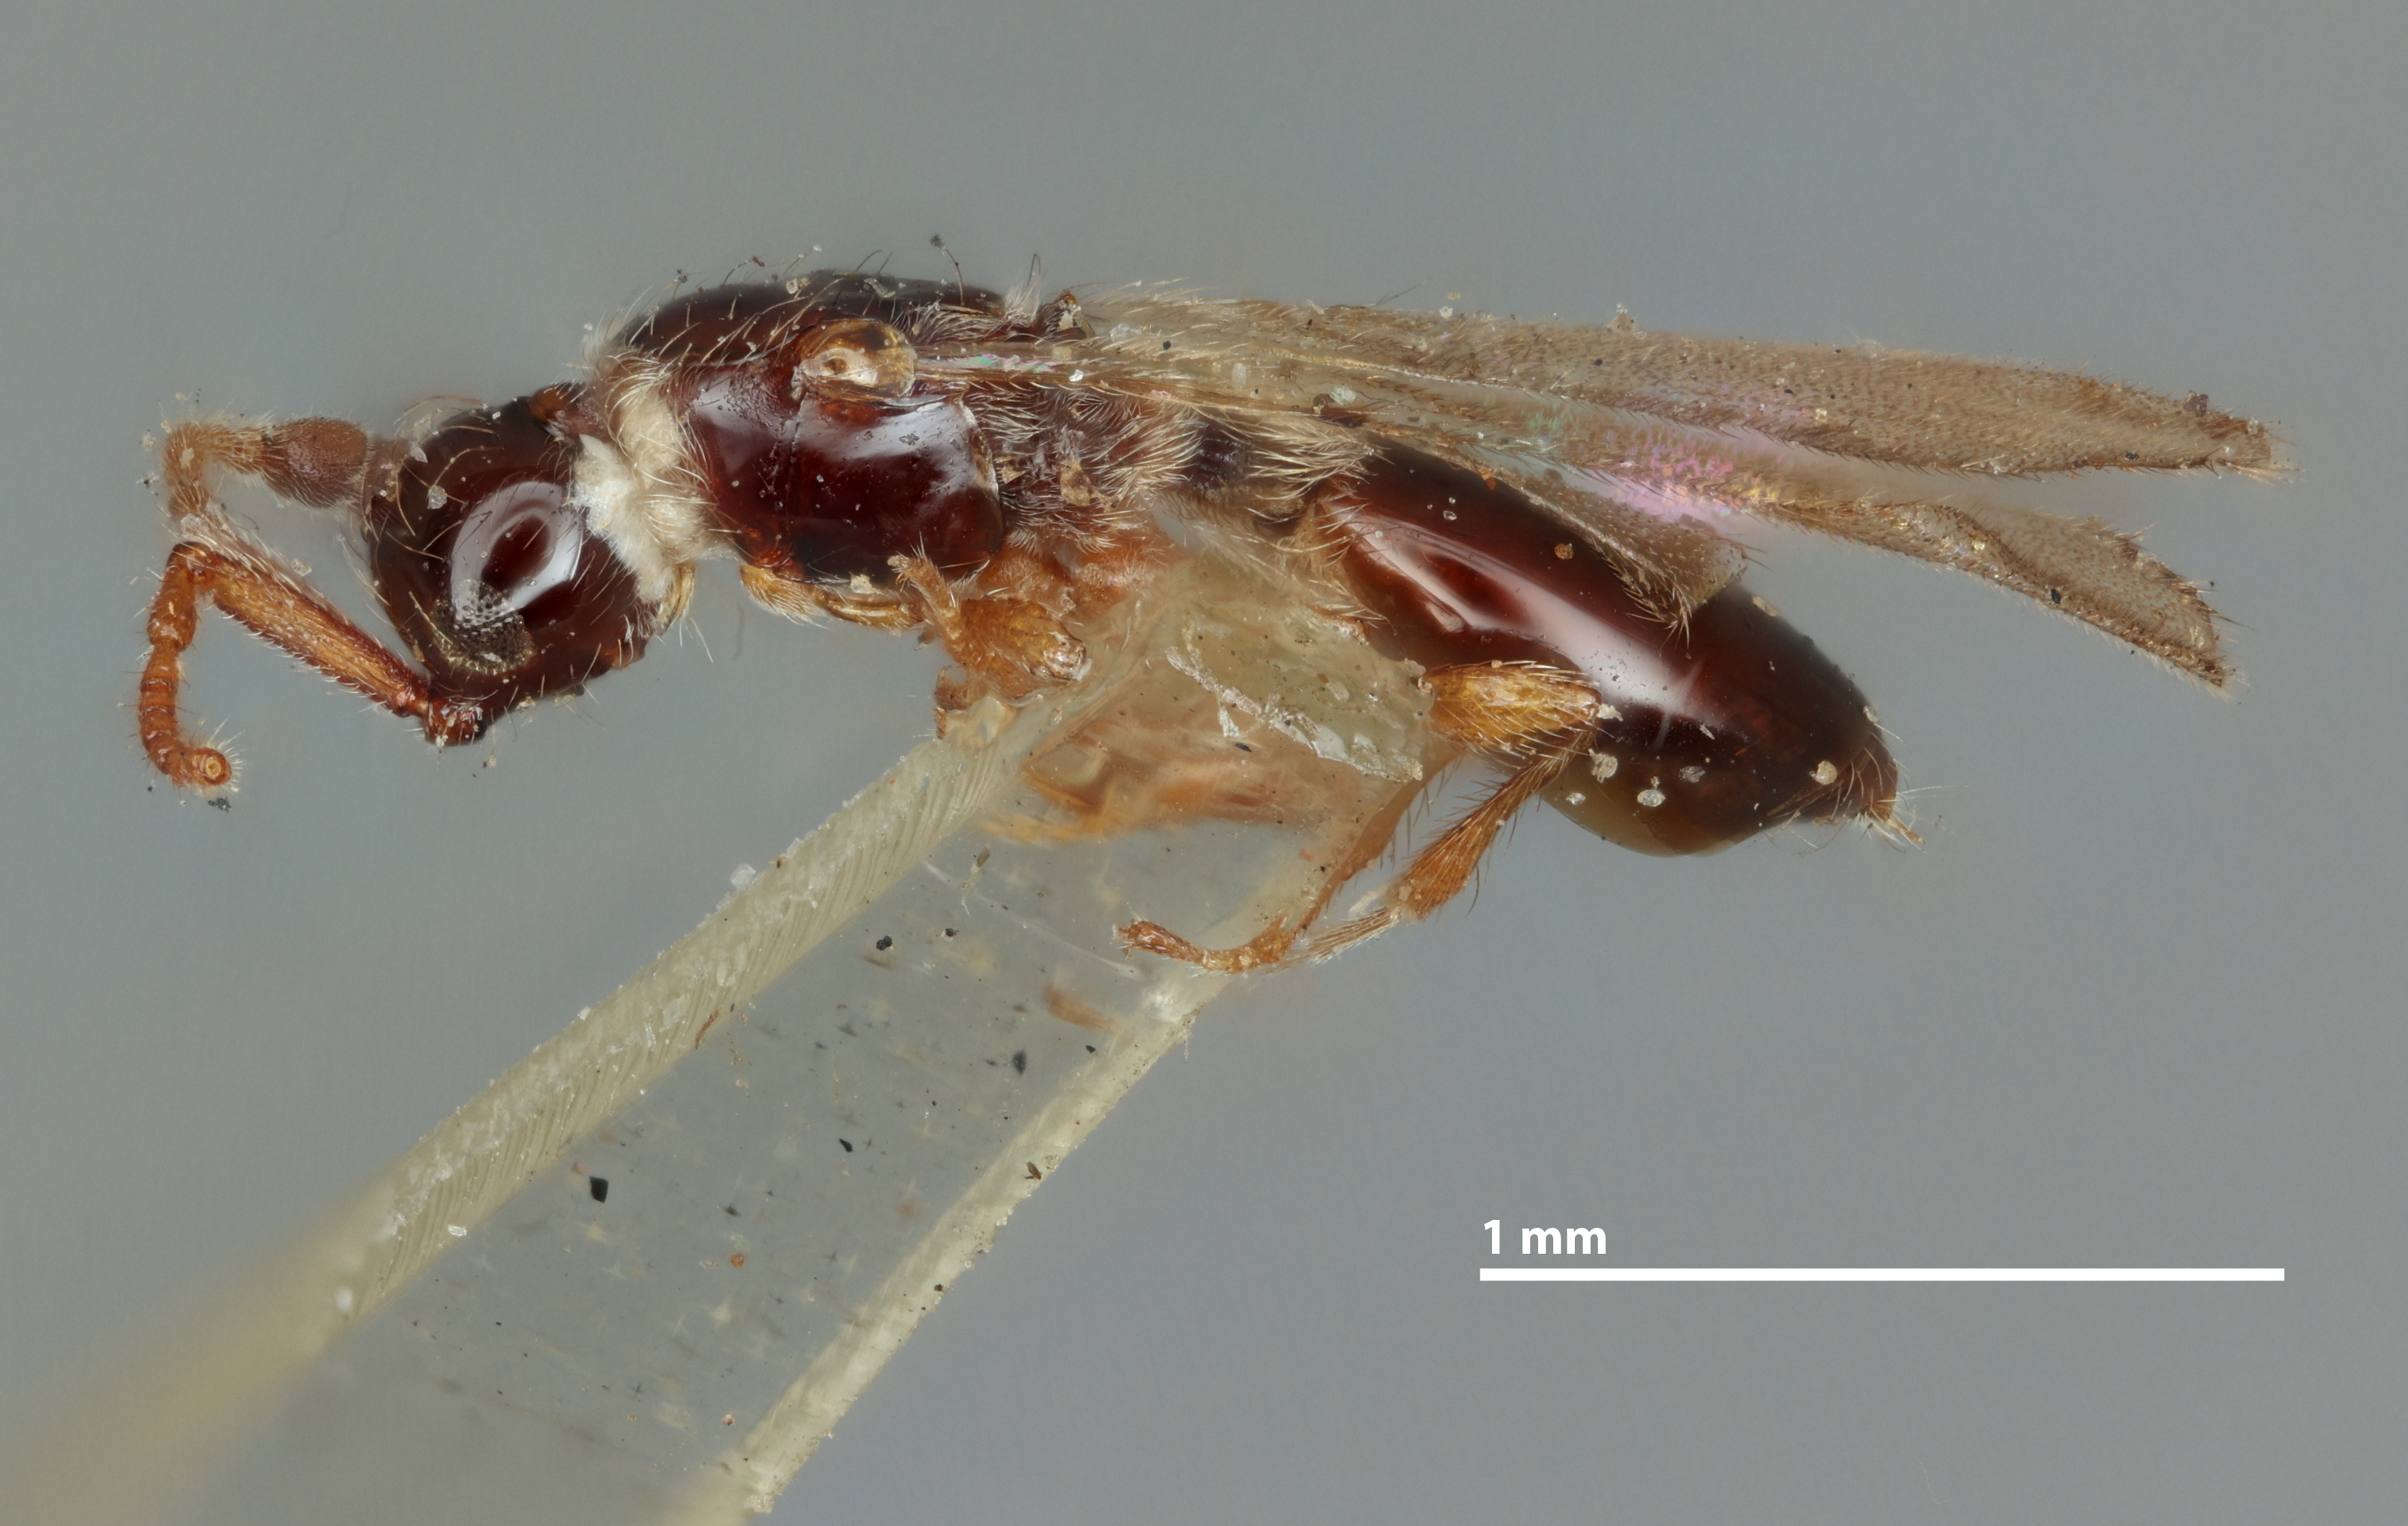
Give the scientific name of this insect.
Loxotropa californica
